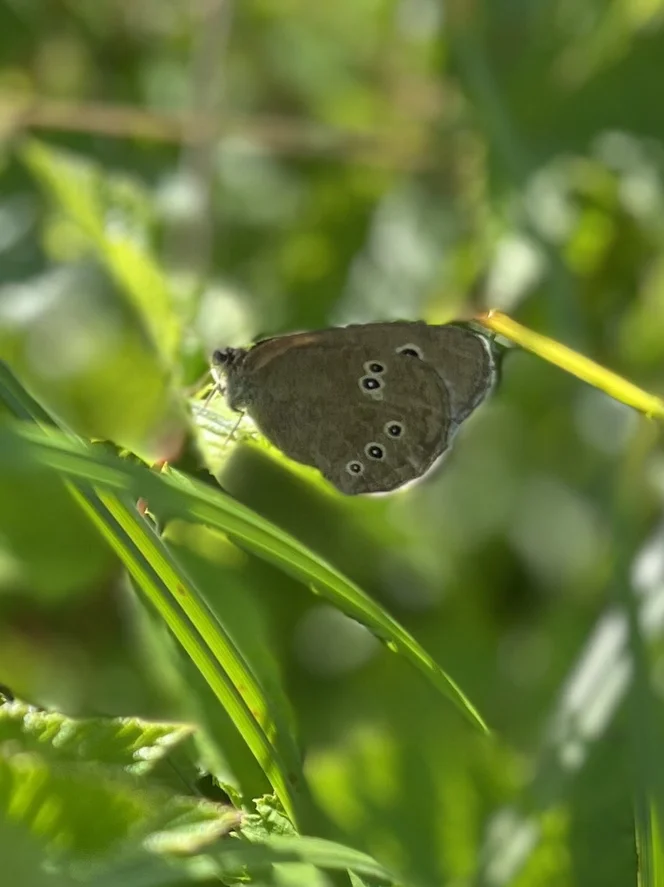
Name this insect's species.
Aphantopus hyperantus
